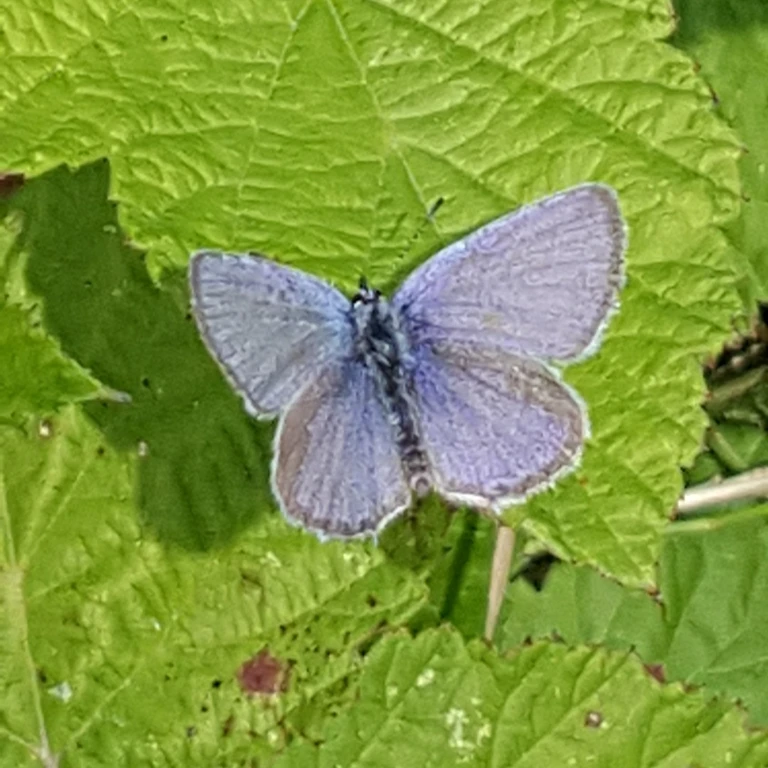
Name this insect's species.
Cupido argiades (also Elkalyce argiades)
